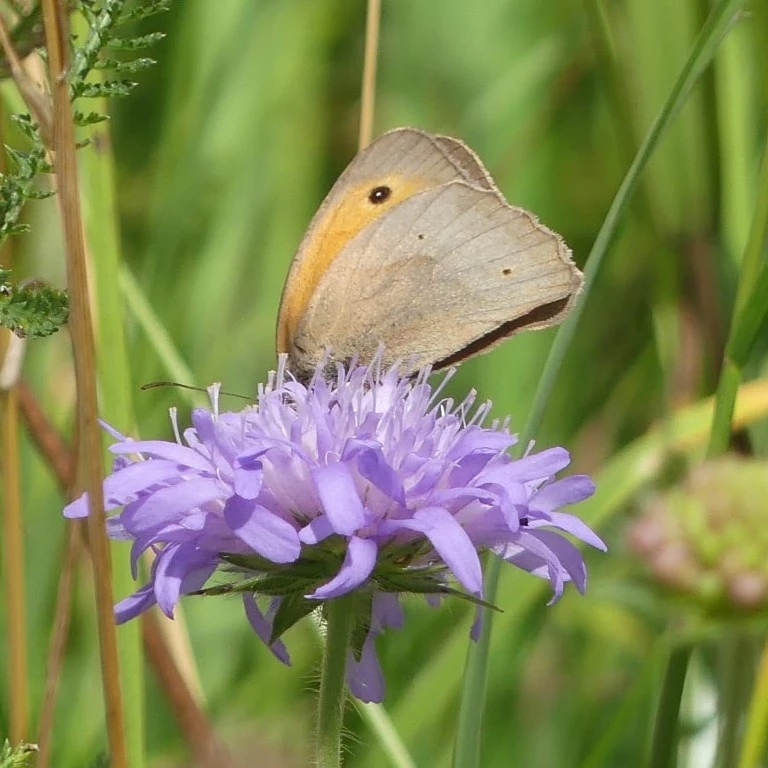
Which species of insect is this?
Maniola jurtina
